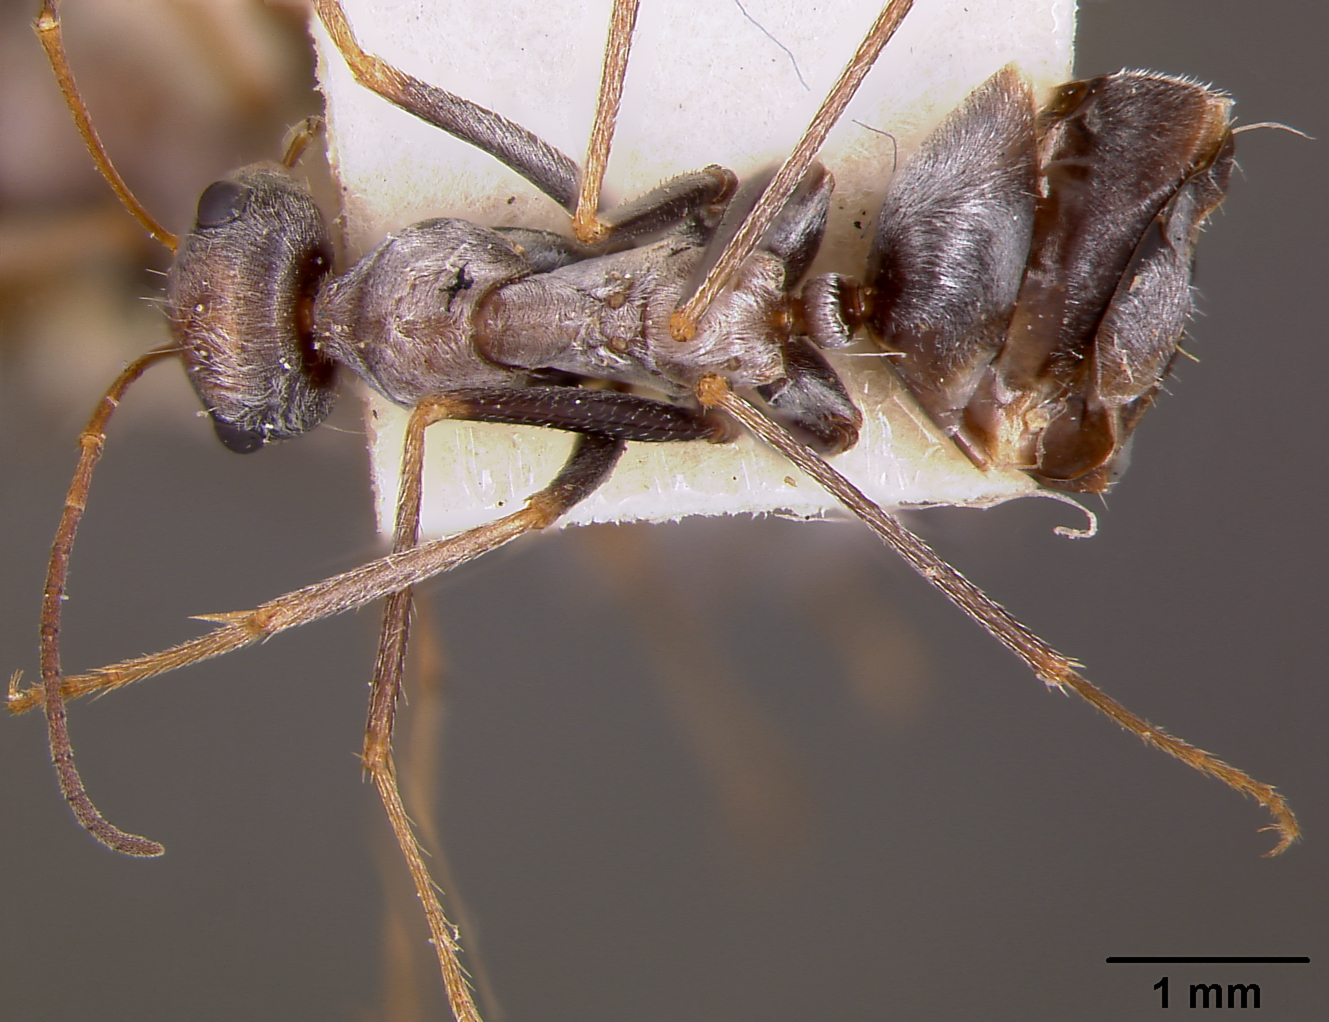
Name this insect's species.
Cataglyphis bombycina
